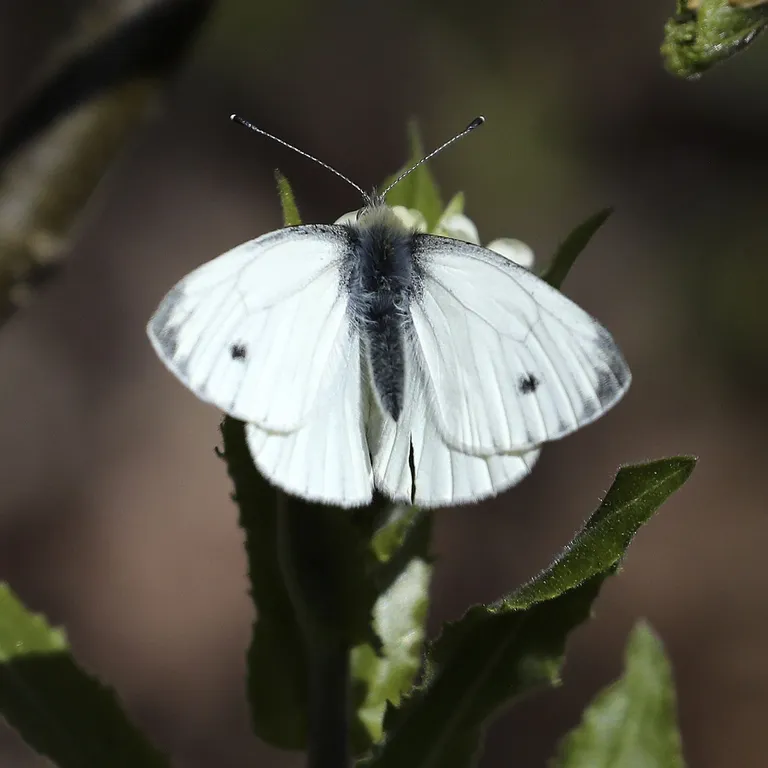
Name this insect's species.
Pieris napi
